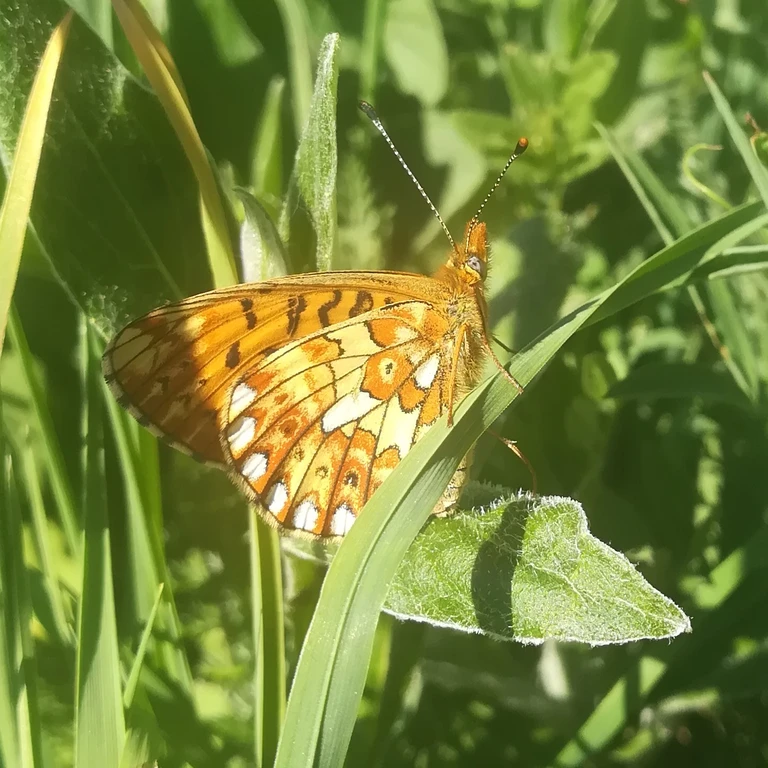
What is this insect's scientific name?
Boloria euphrosyne (also Clossiana euphrosyne)
